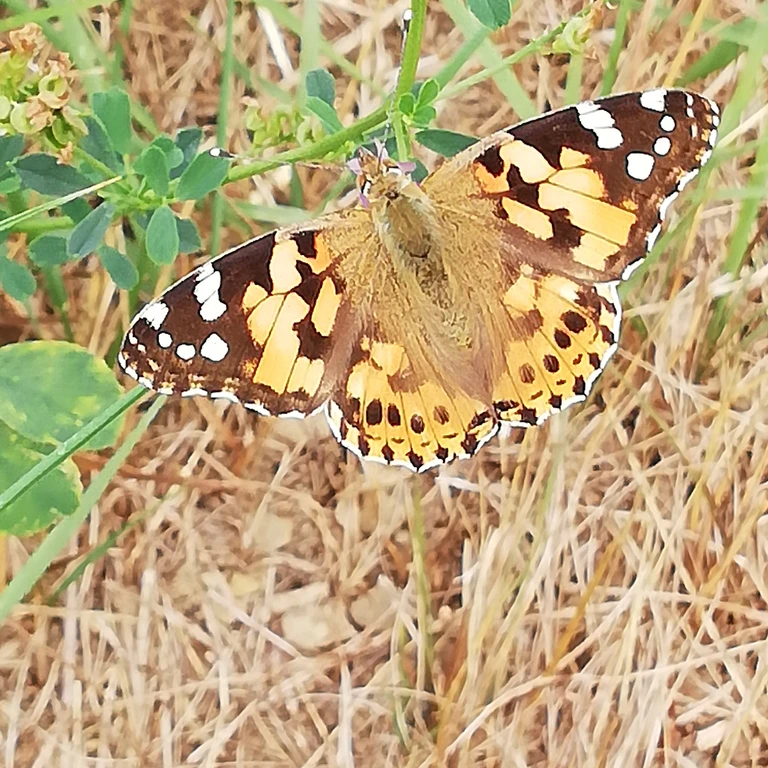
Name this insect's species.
Vanessa cardui
